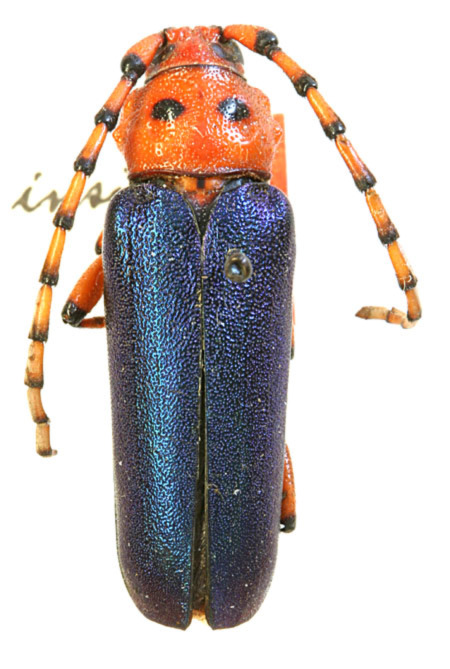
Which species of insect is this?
Stenaspis insignis (also Stenaspis verticalis)
